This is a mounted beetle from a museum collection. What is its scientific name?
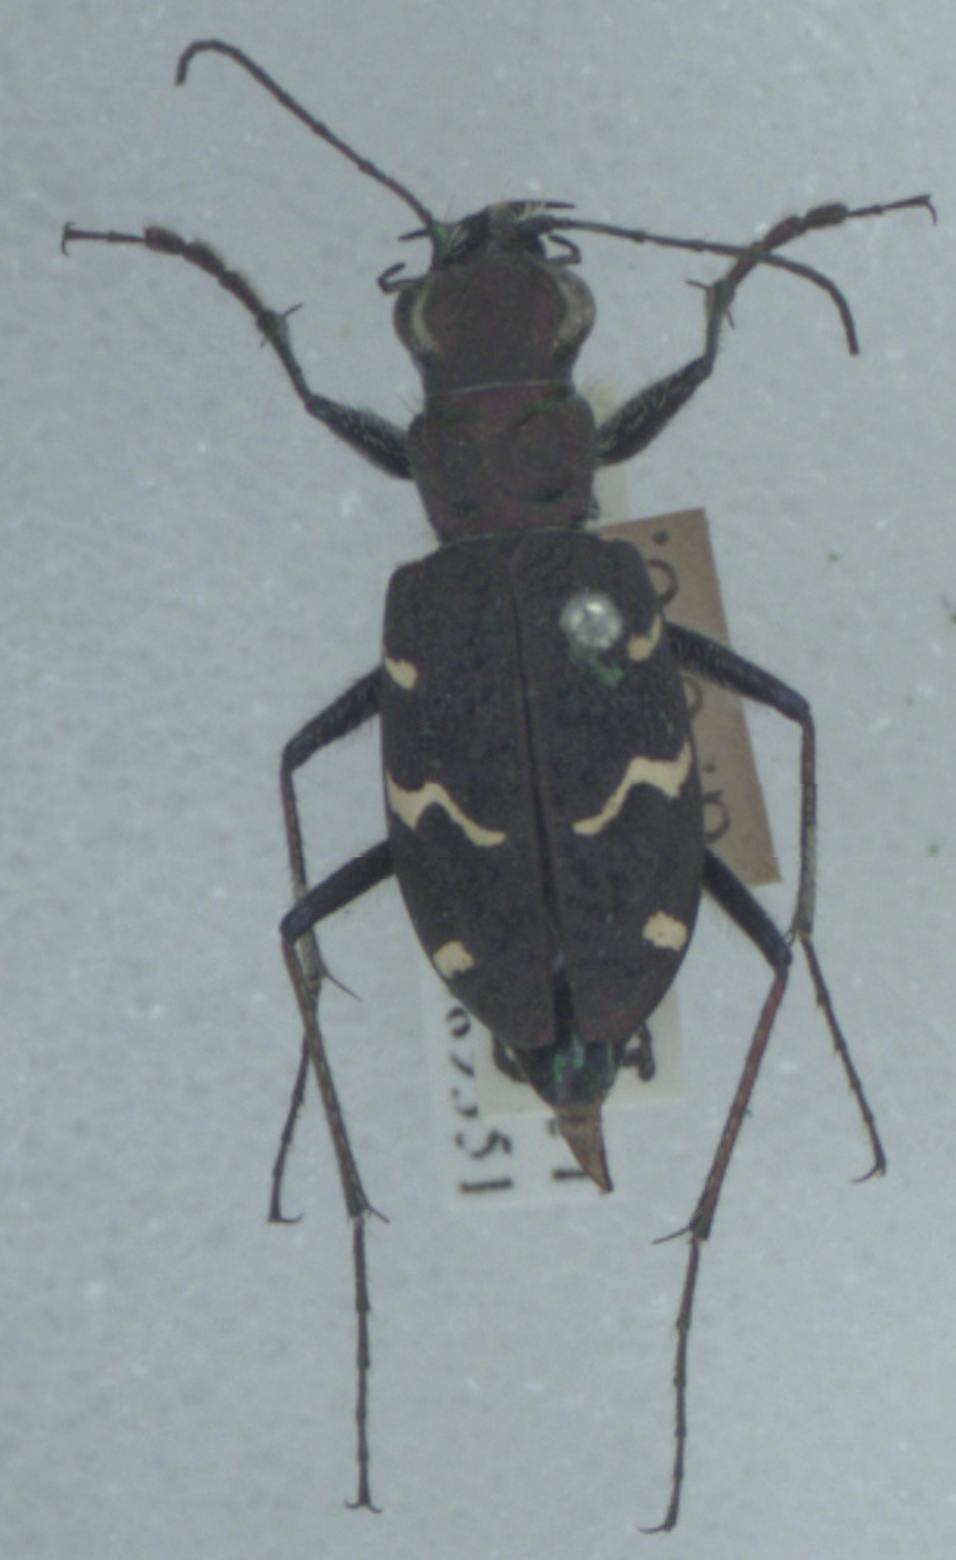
Cicindela sylvatica
